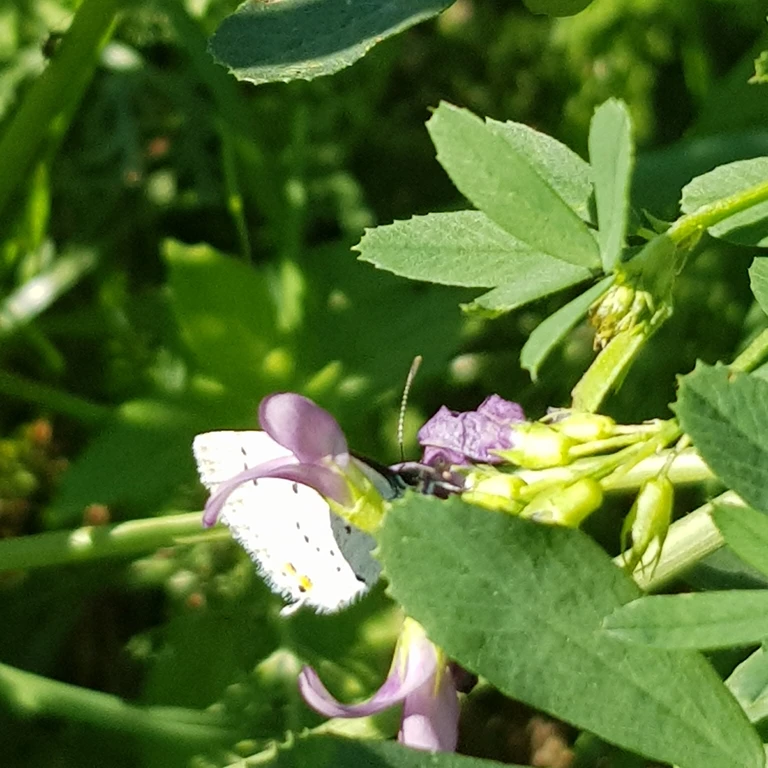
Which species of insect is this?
Cupido argiades (also Elkalyce argiades)
